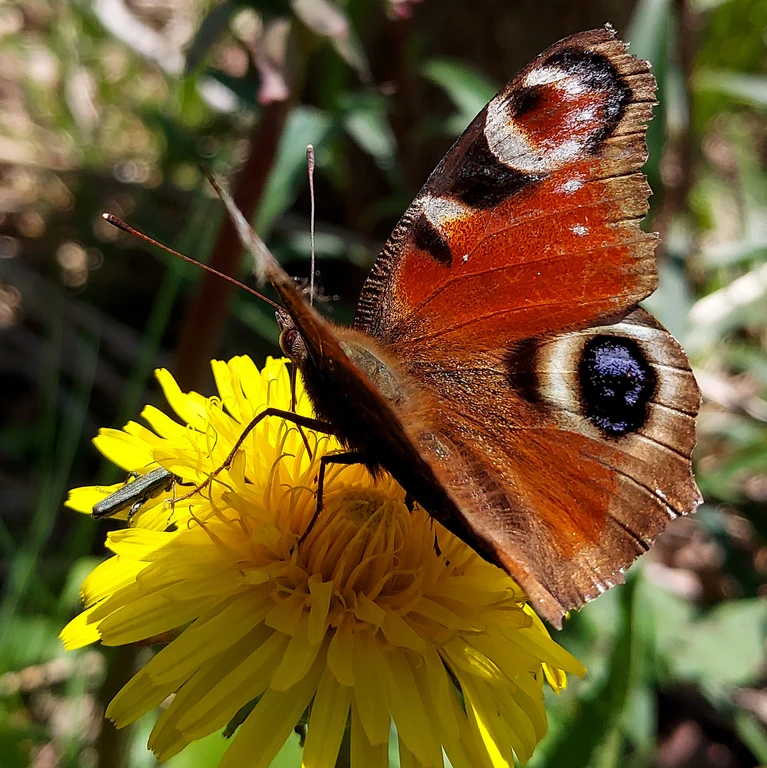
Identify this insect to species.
Aglais io
